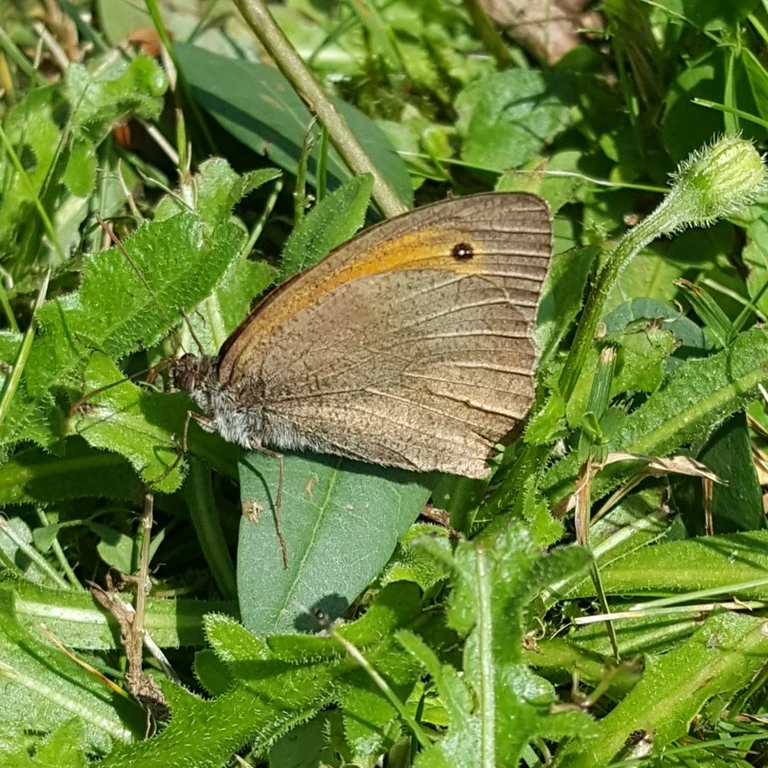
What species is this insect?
Maniola jurtina
